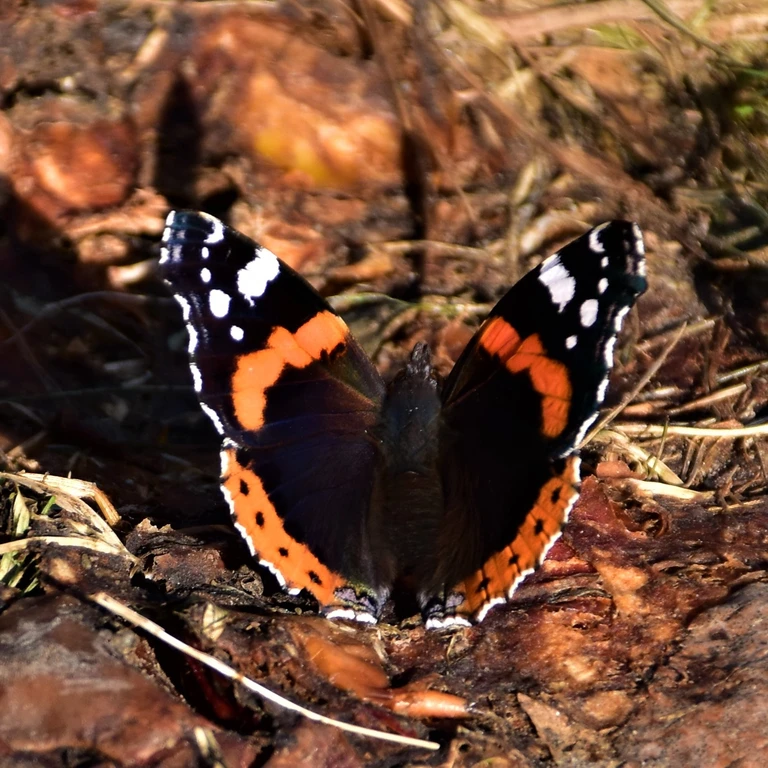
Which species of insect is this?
Vanessa atalanta
